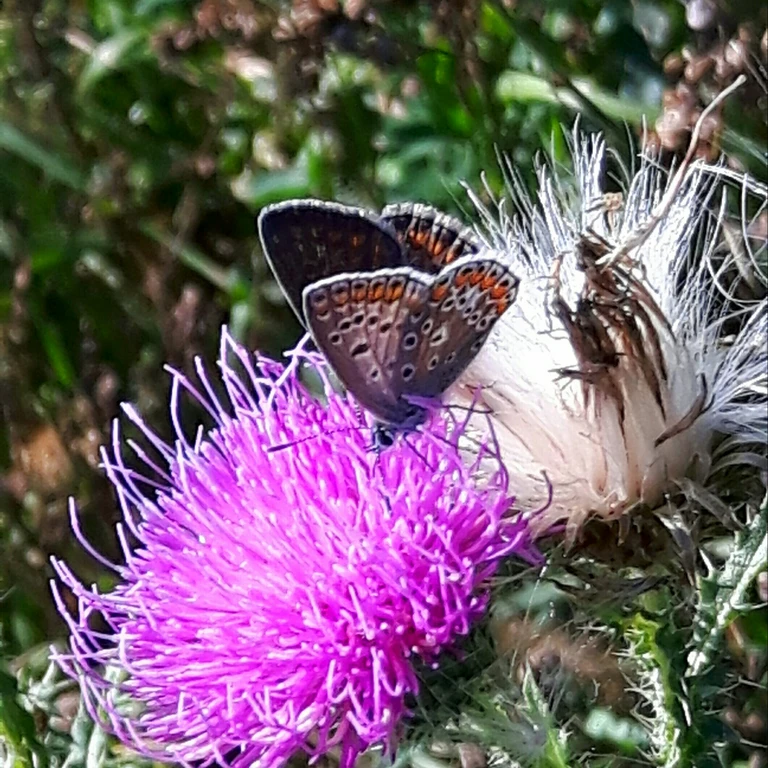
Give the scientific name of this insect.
Polyommatus icarus
